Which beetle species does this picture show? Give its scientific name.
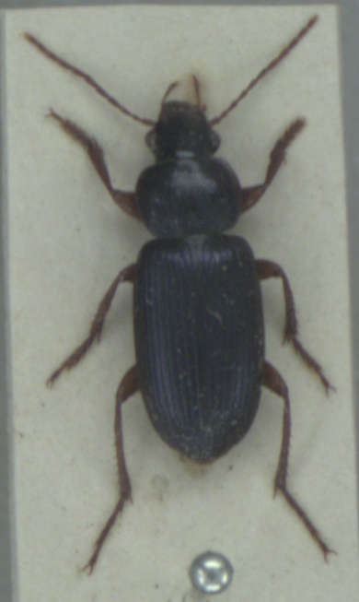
Ophonus ardosiacus
